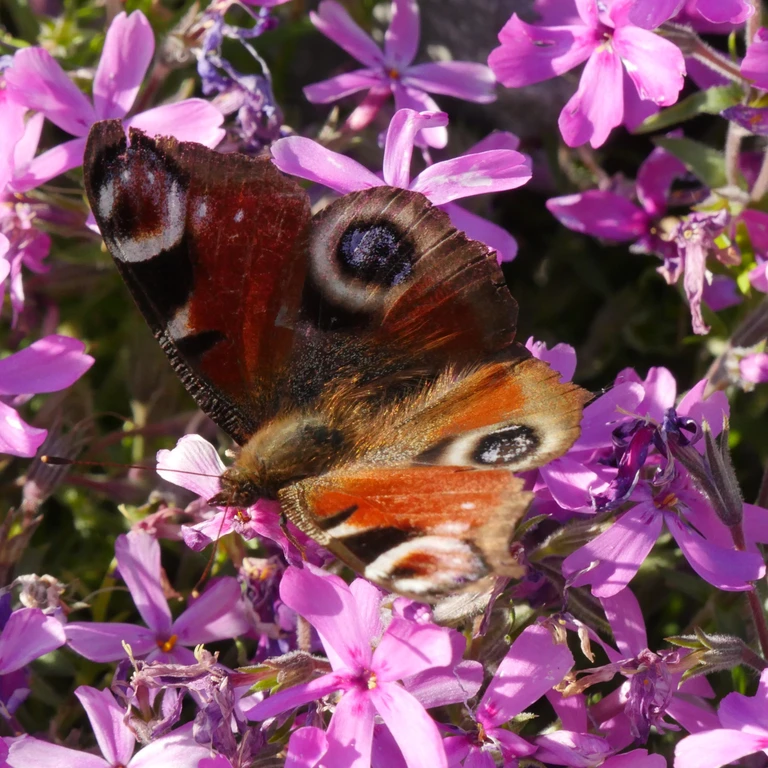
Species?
Aglais io
